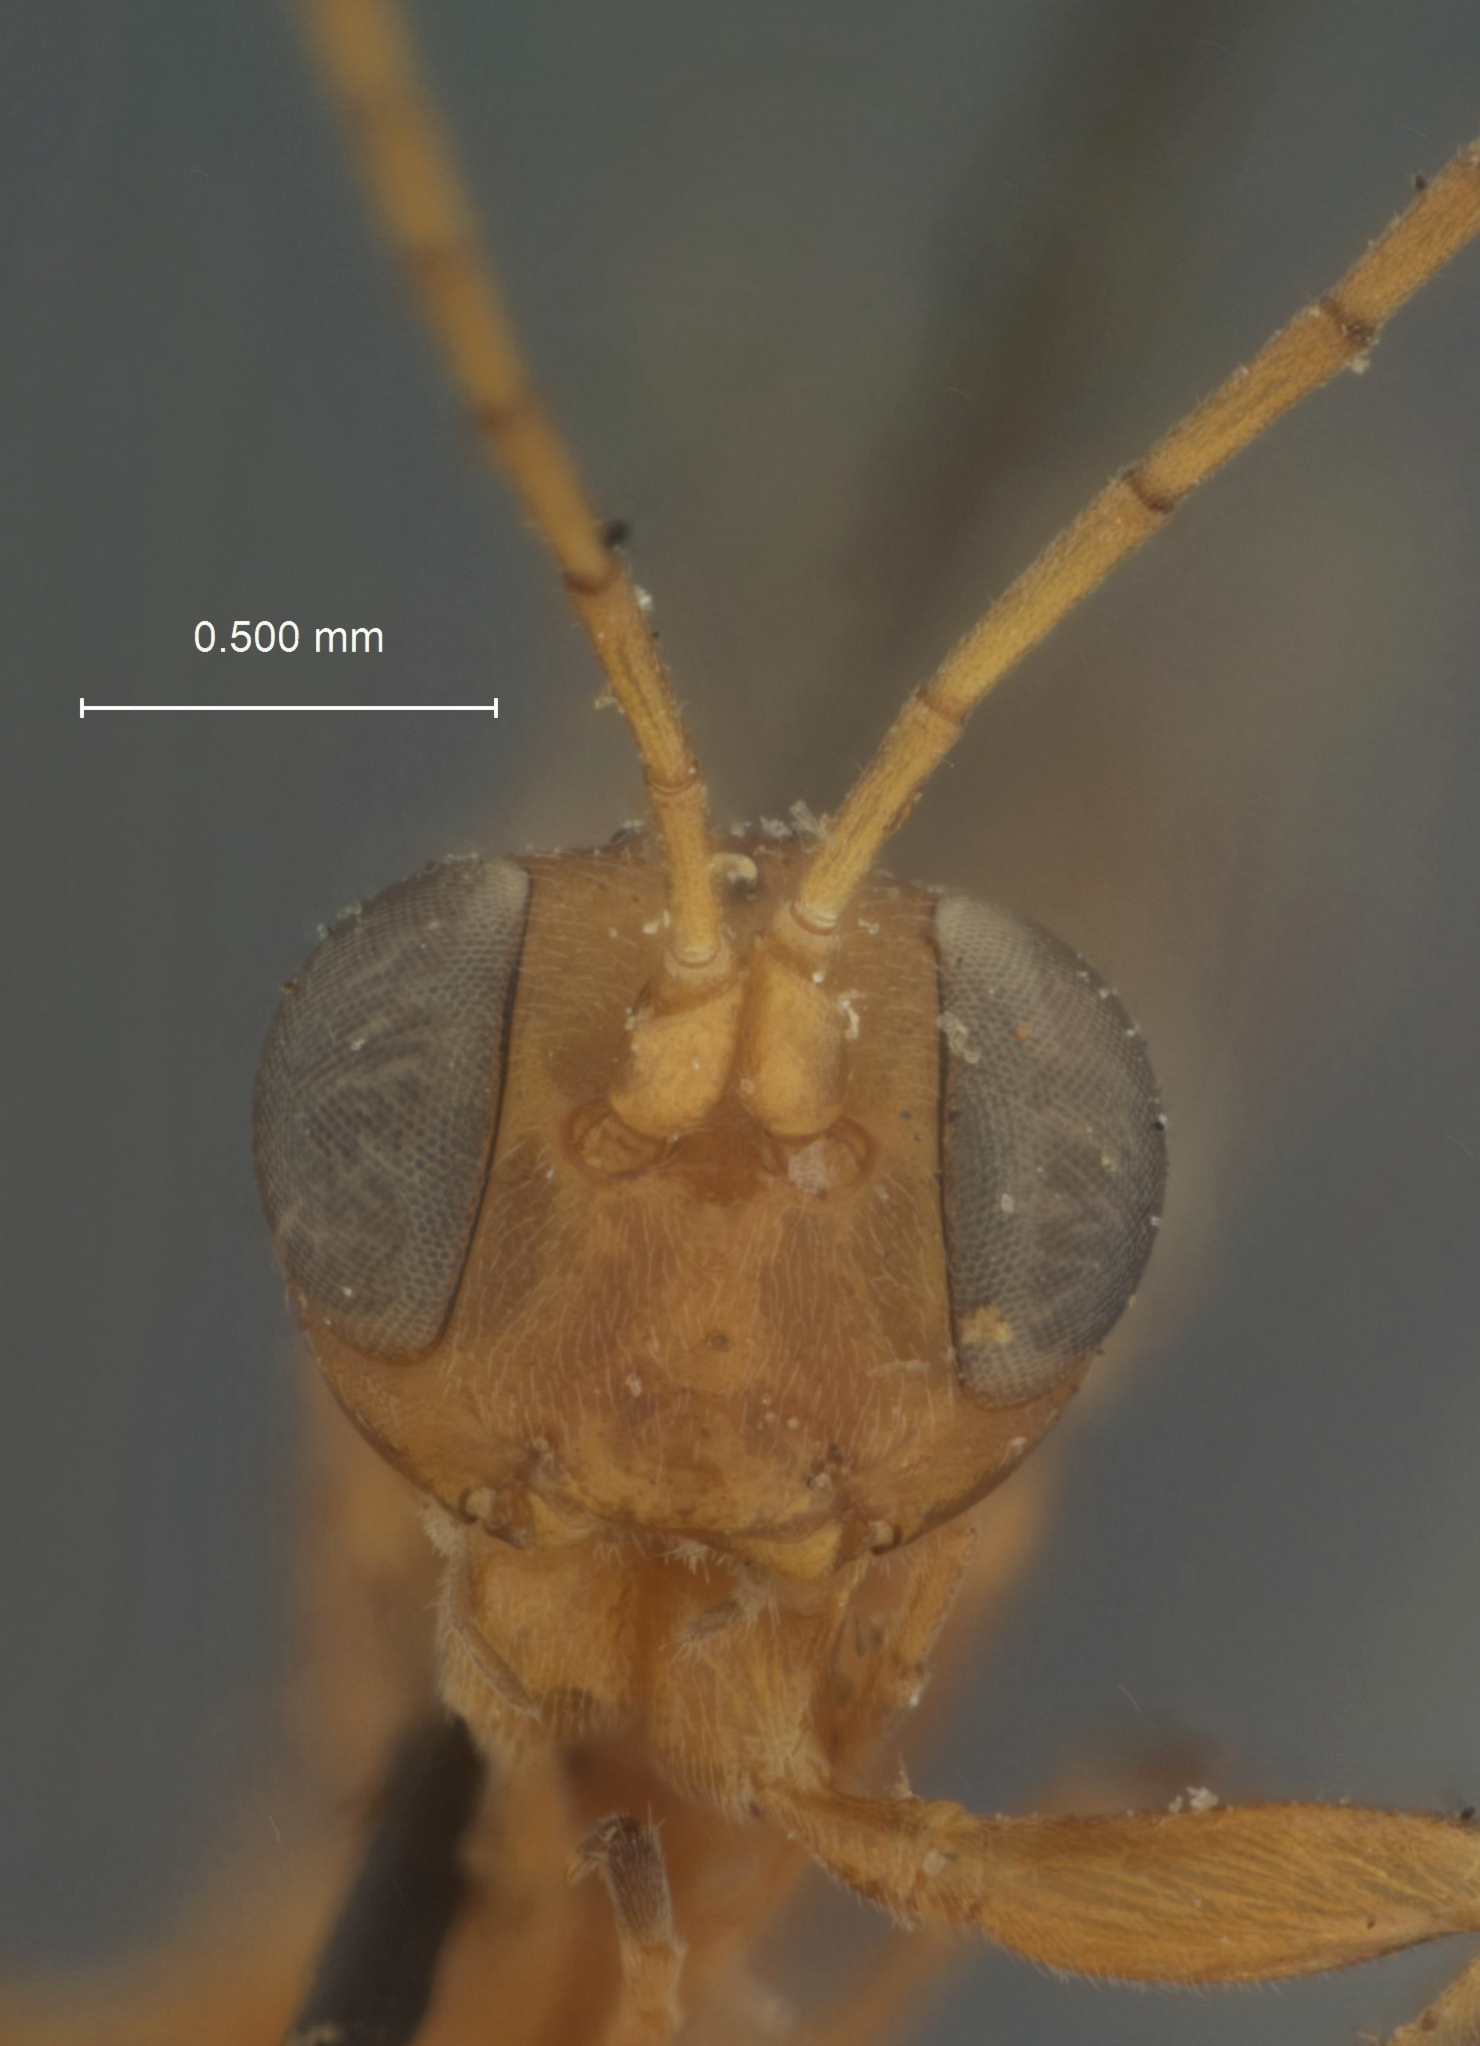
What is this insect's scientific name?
Hemiteles coleophorae
